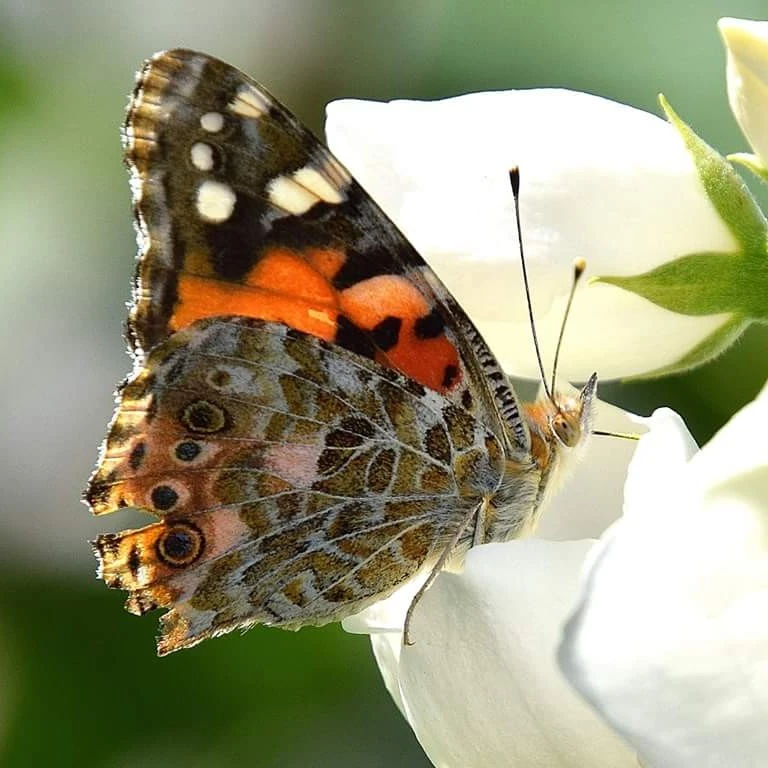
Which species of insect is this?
Vanessa cardui
